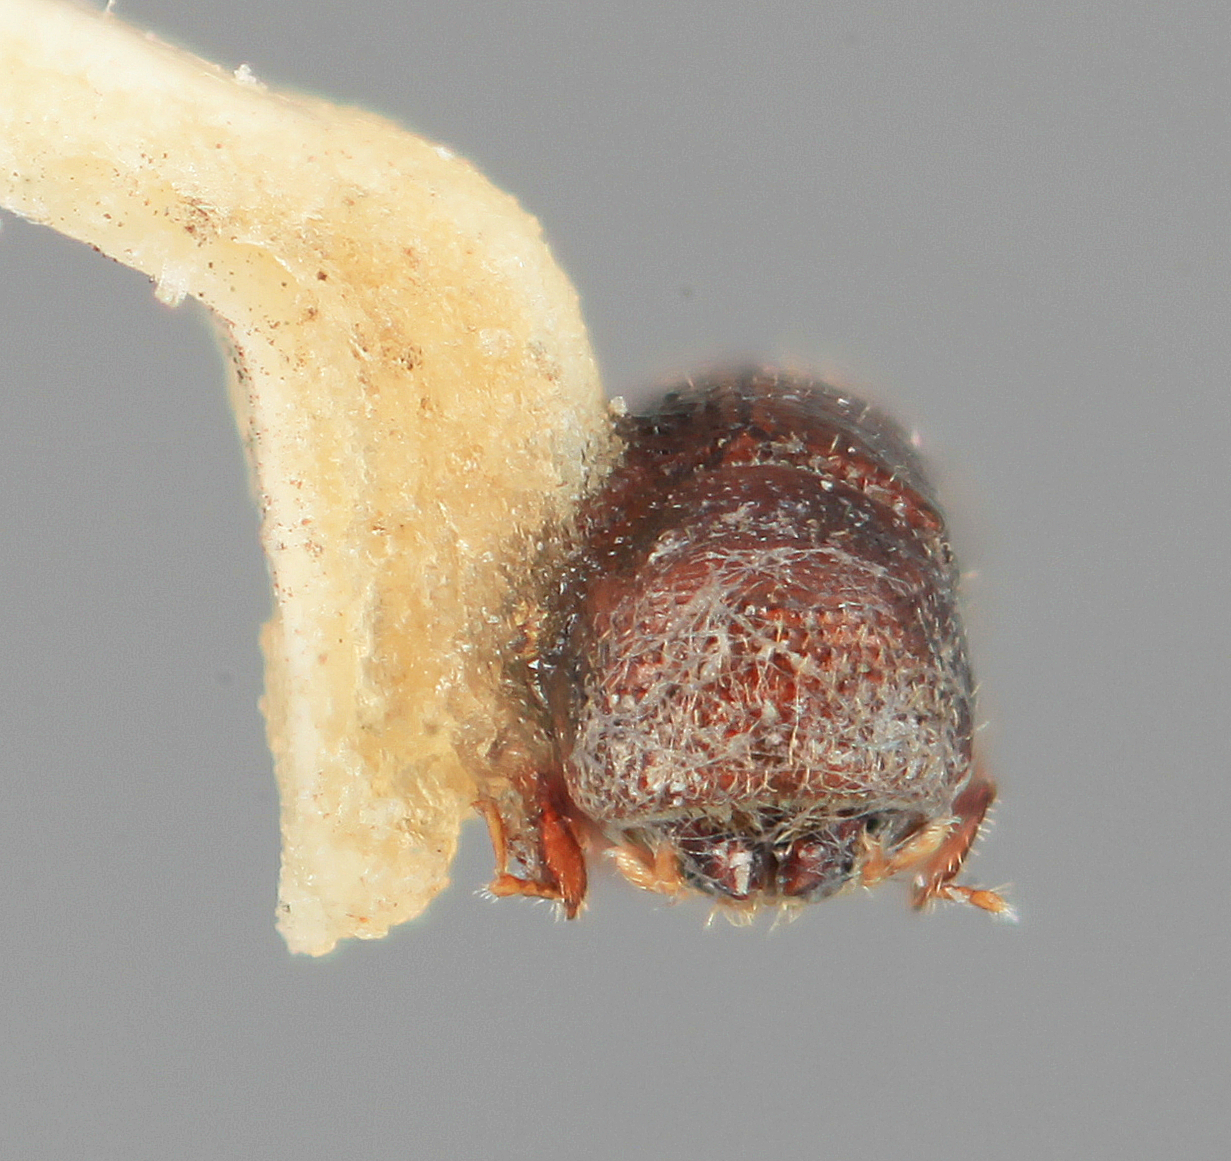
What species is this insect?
Phloeocleptus parvus
